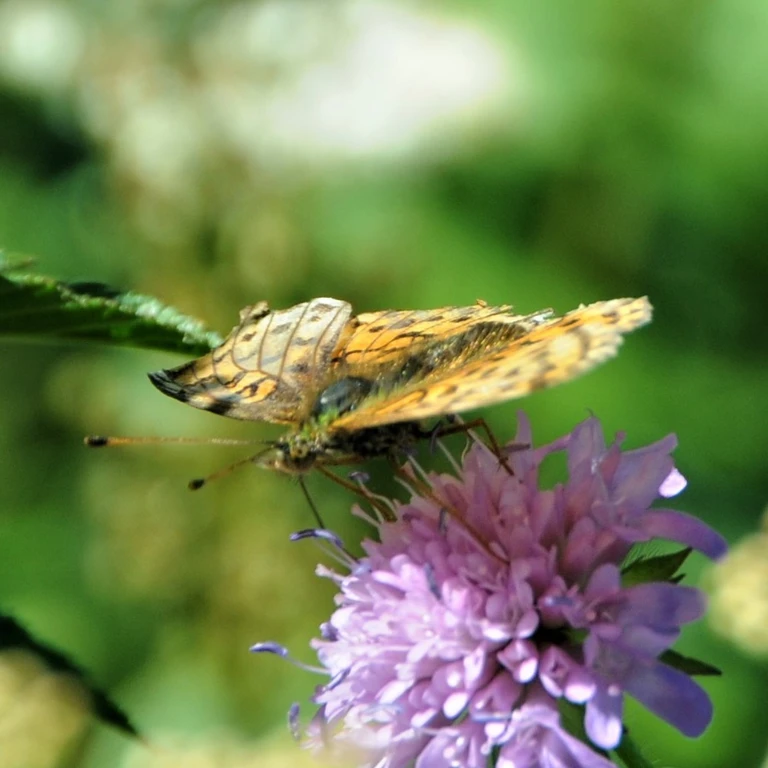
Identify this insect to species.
Brenthis ino
